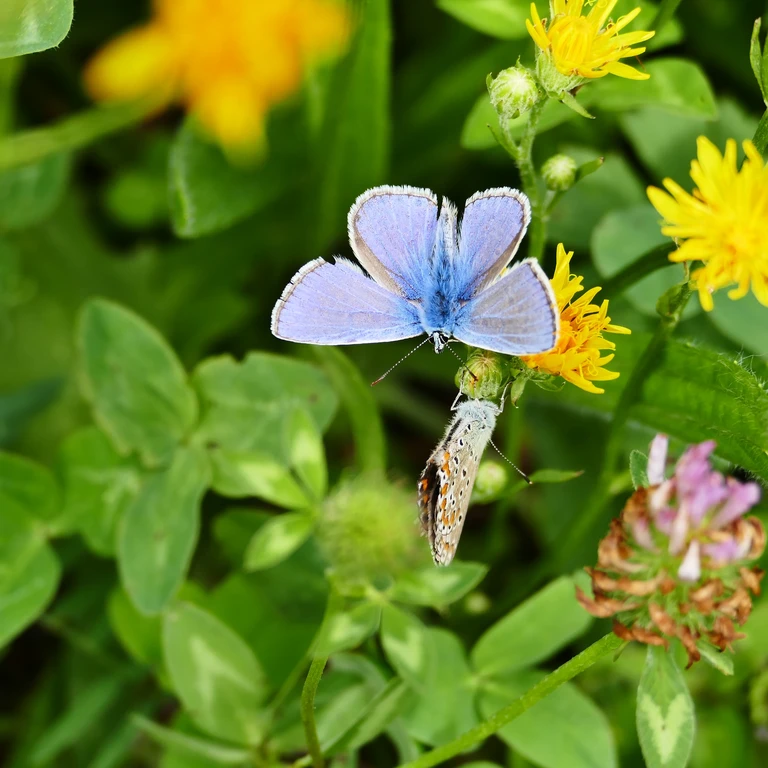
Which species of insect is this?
Polyommatus icarus
